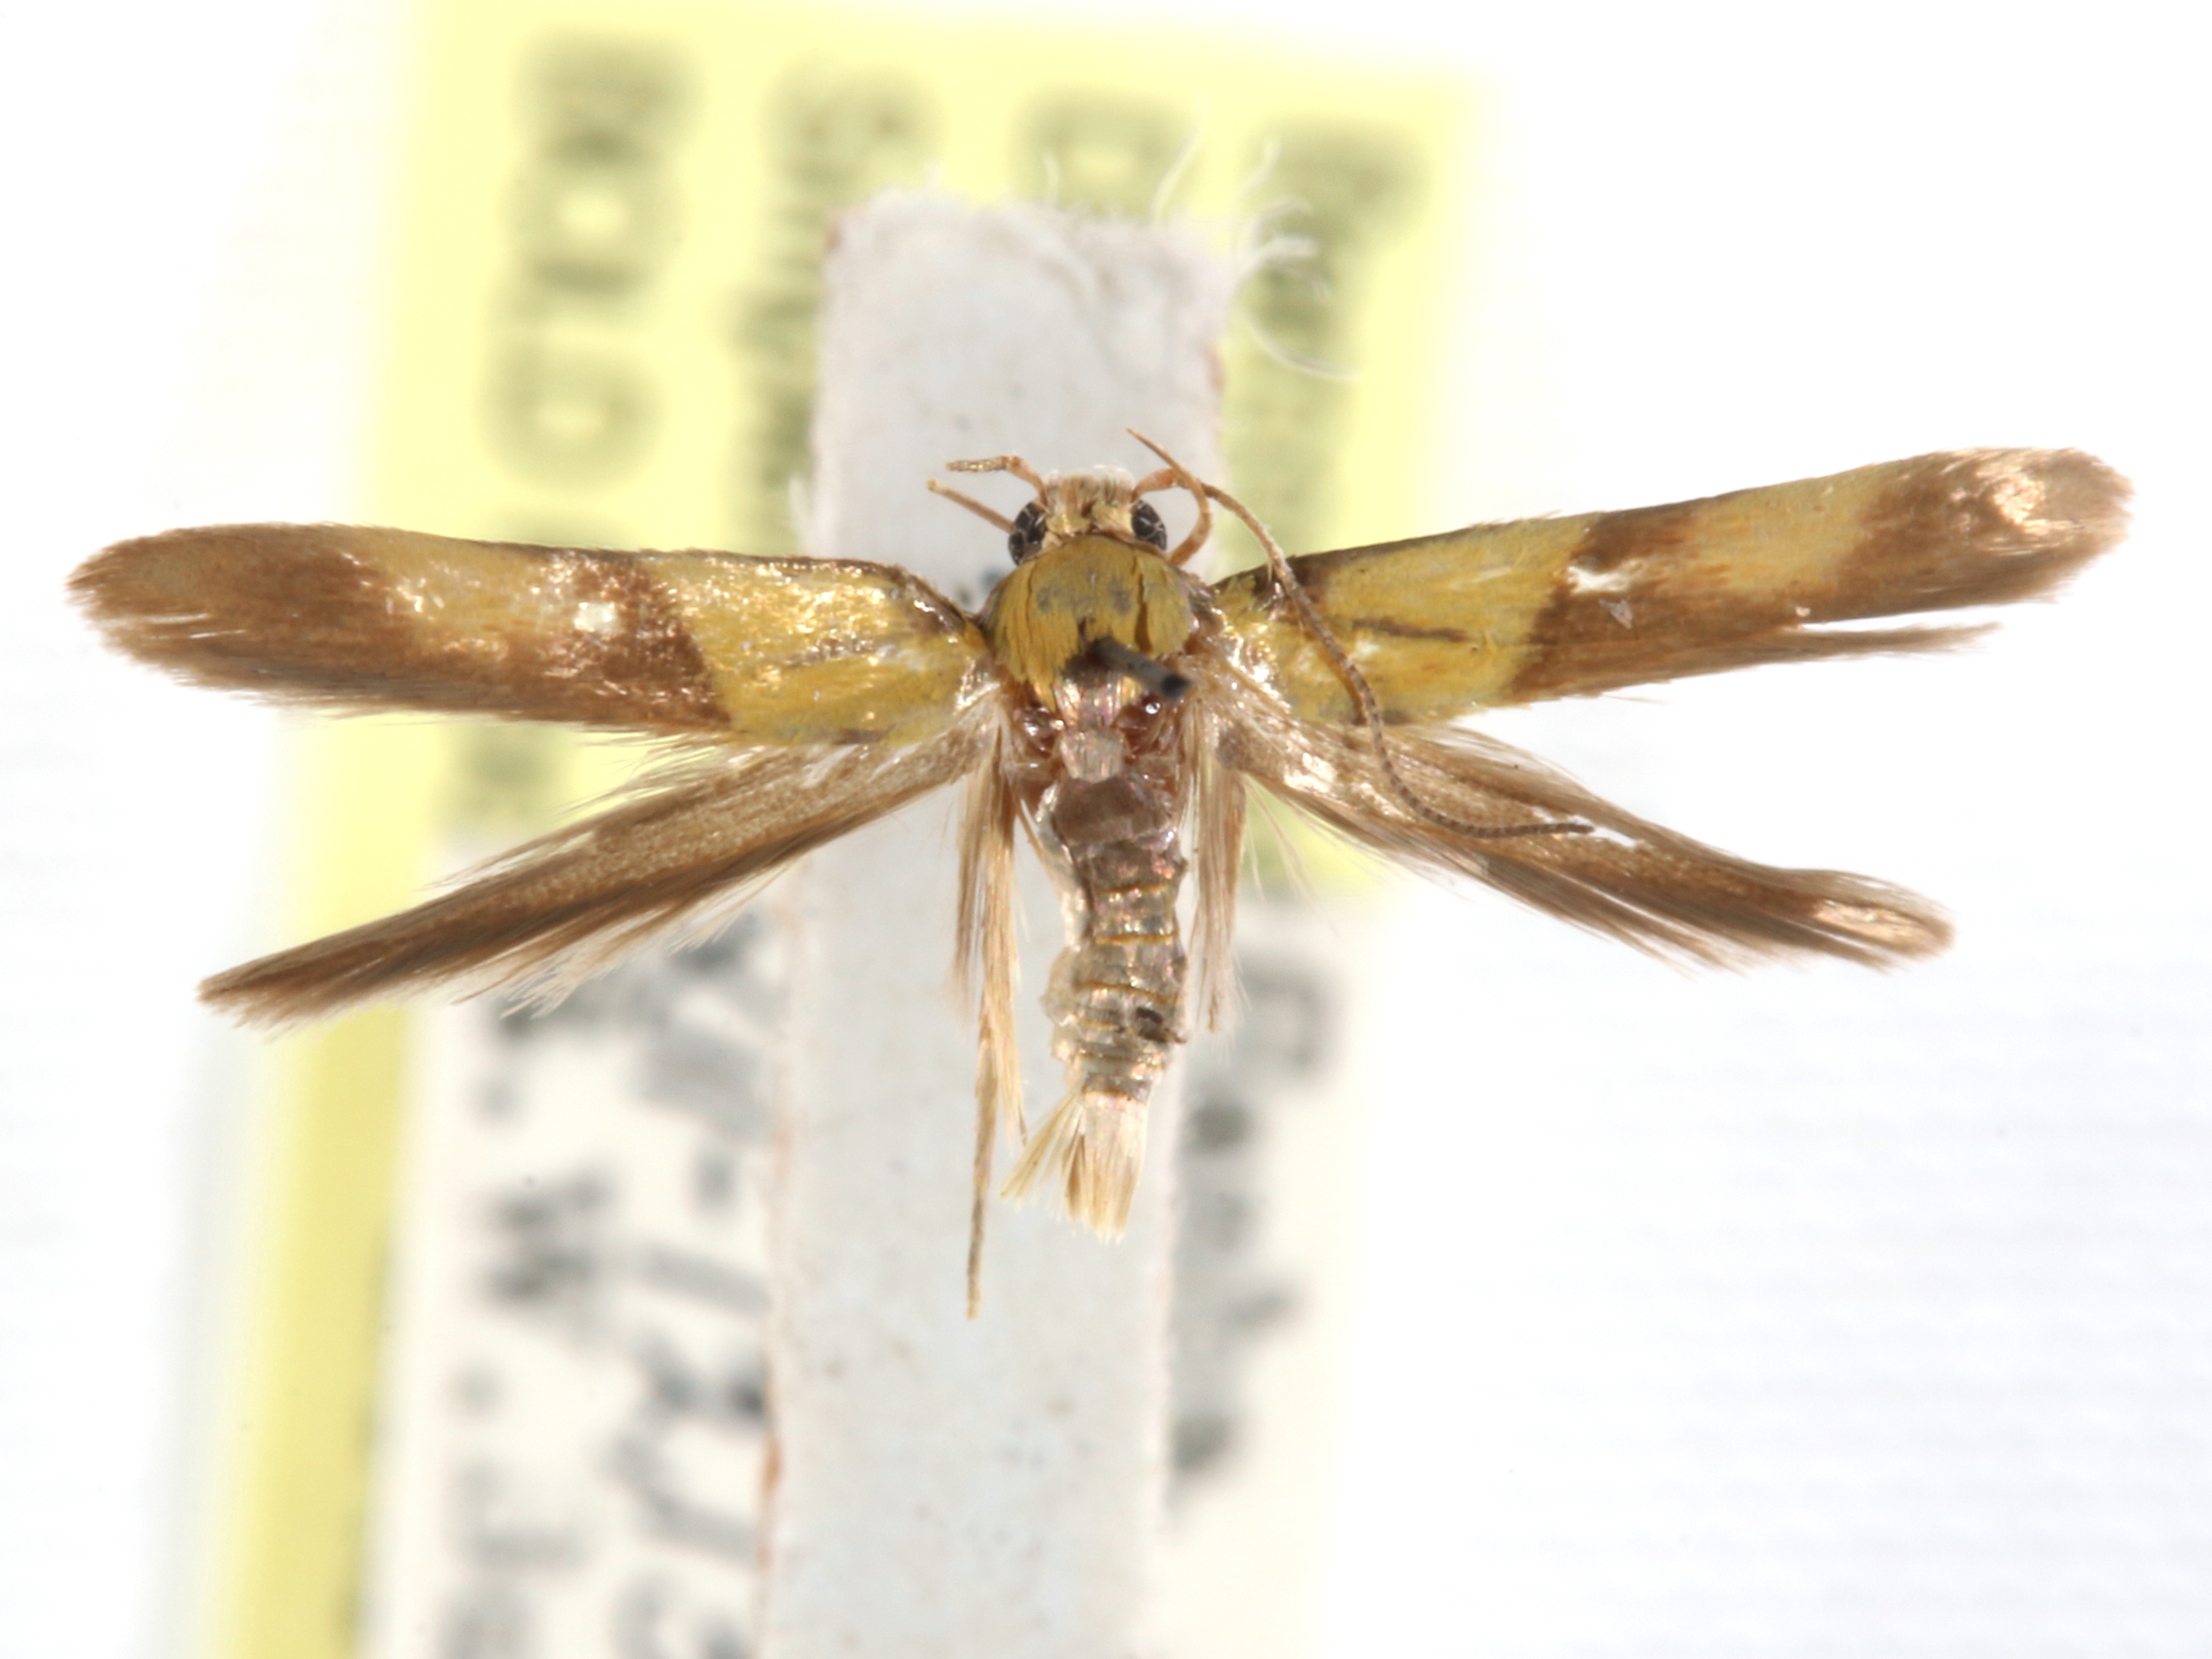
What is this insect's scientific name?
Stathmopoda theoris
